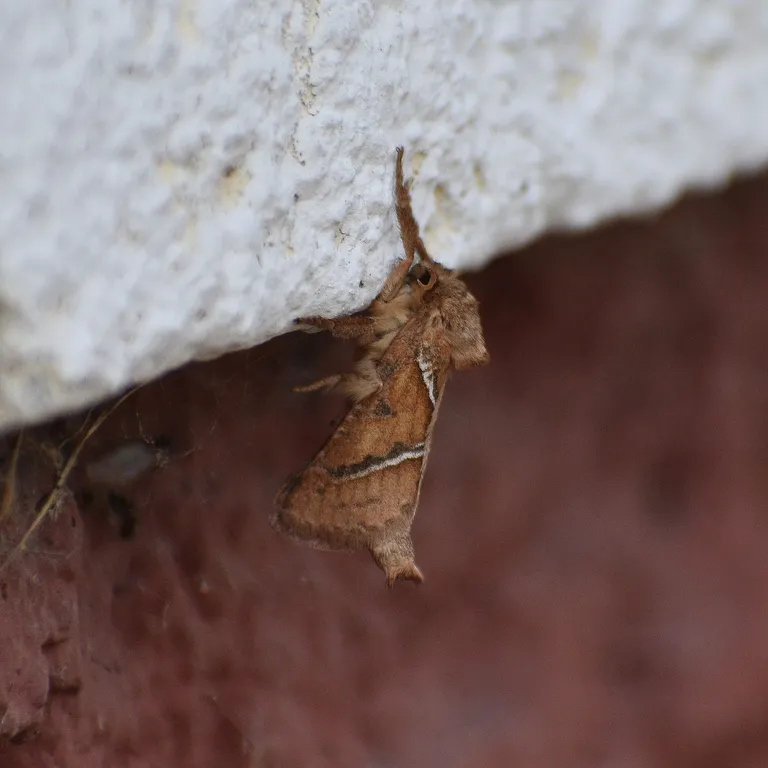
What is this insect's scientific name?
Triodia sylvina
